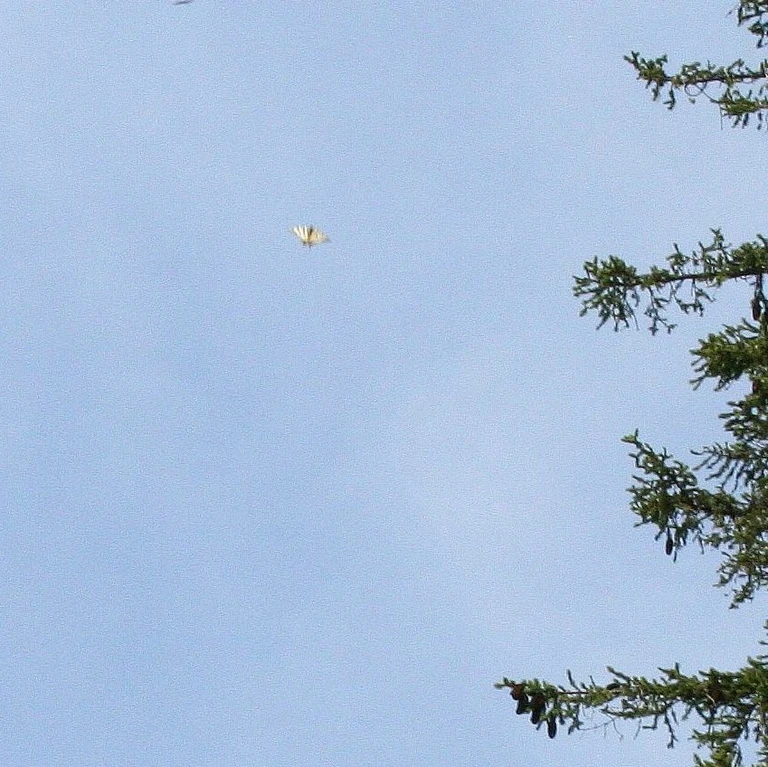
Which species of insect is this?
Iphiclides podalirius
